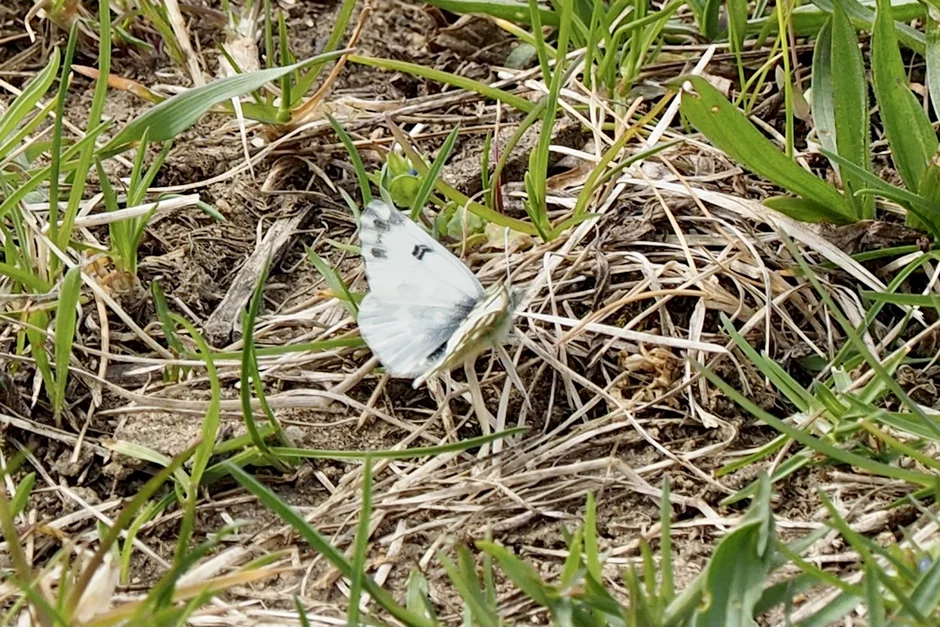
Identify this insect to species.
Pontia edusa
